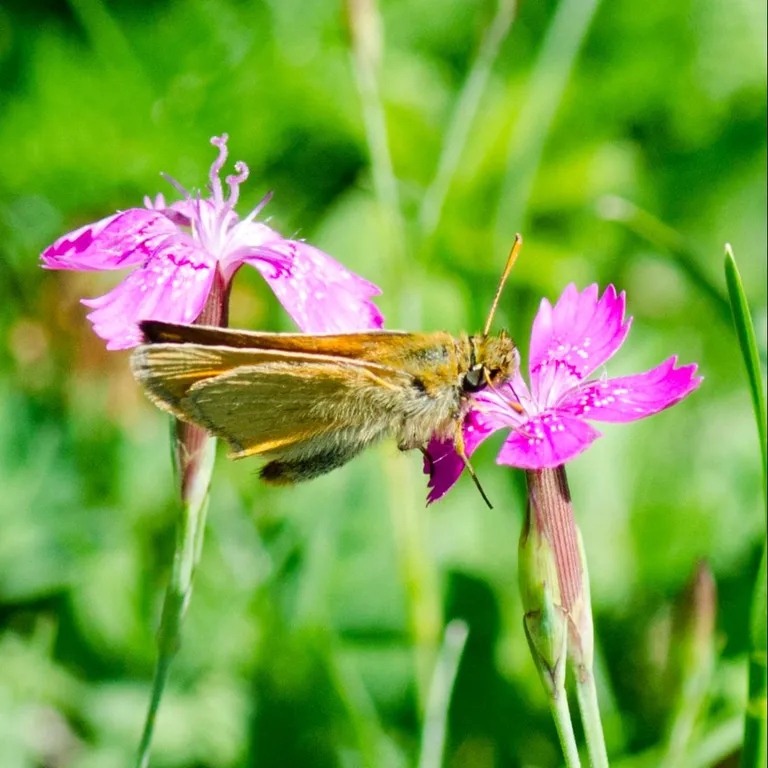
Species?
Thymelicus sylvestris
